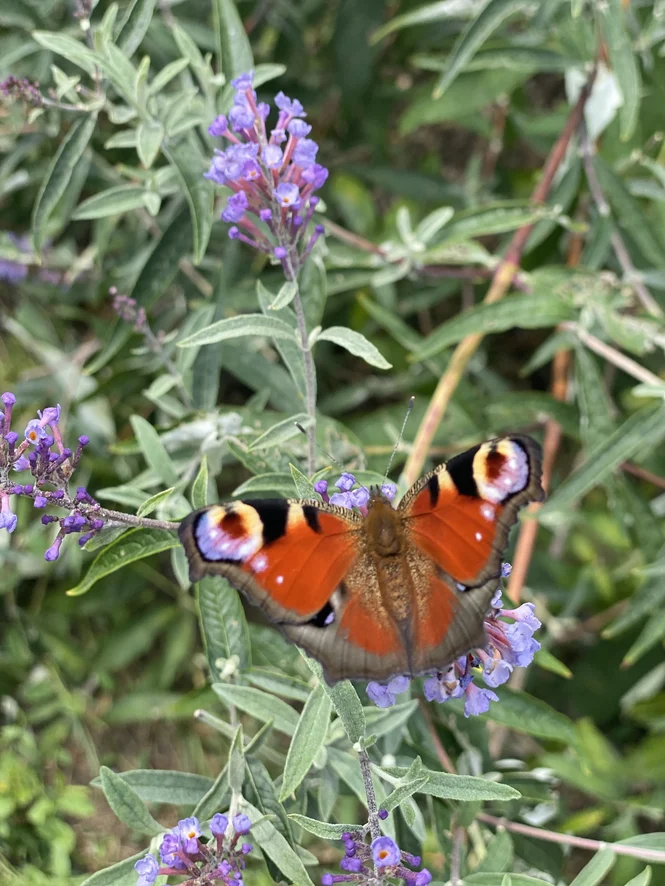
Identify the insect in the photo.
Aglais io
